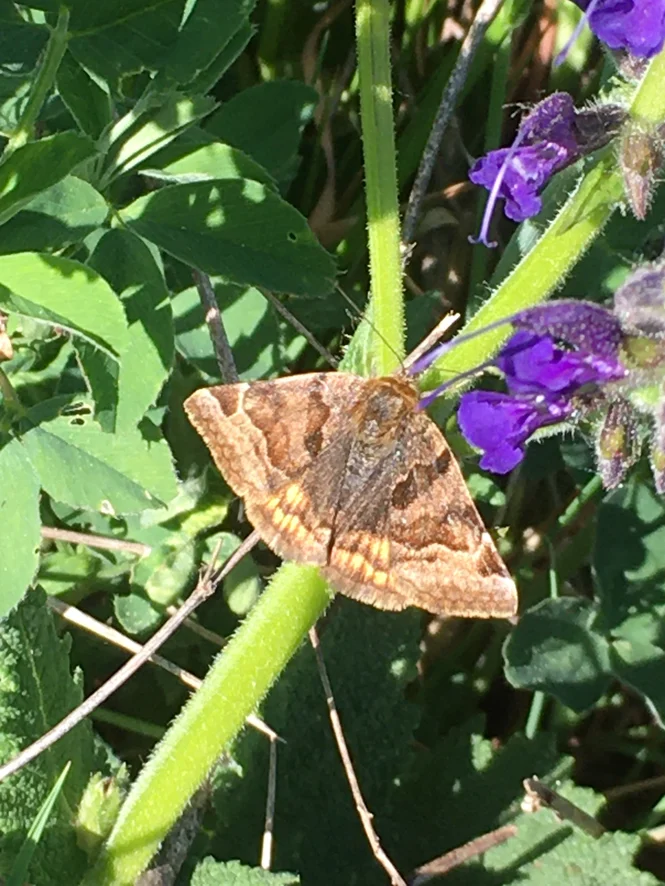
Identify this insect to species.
Euclidia glyphica
